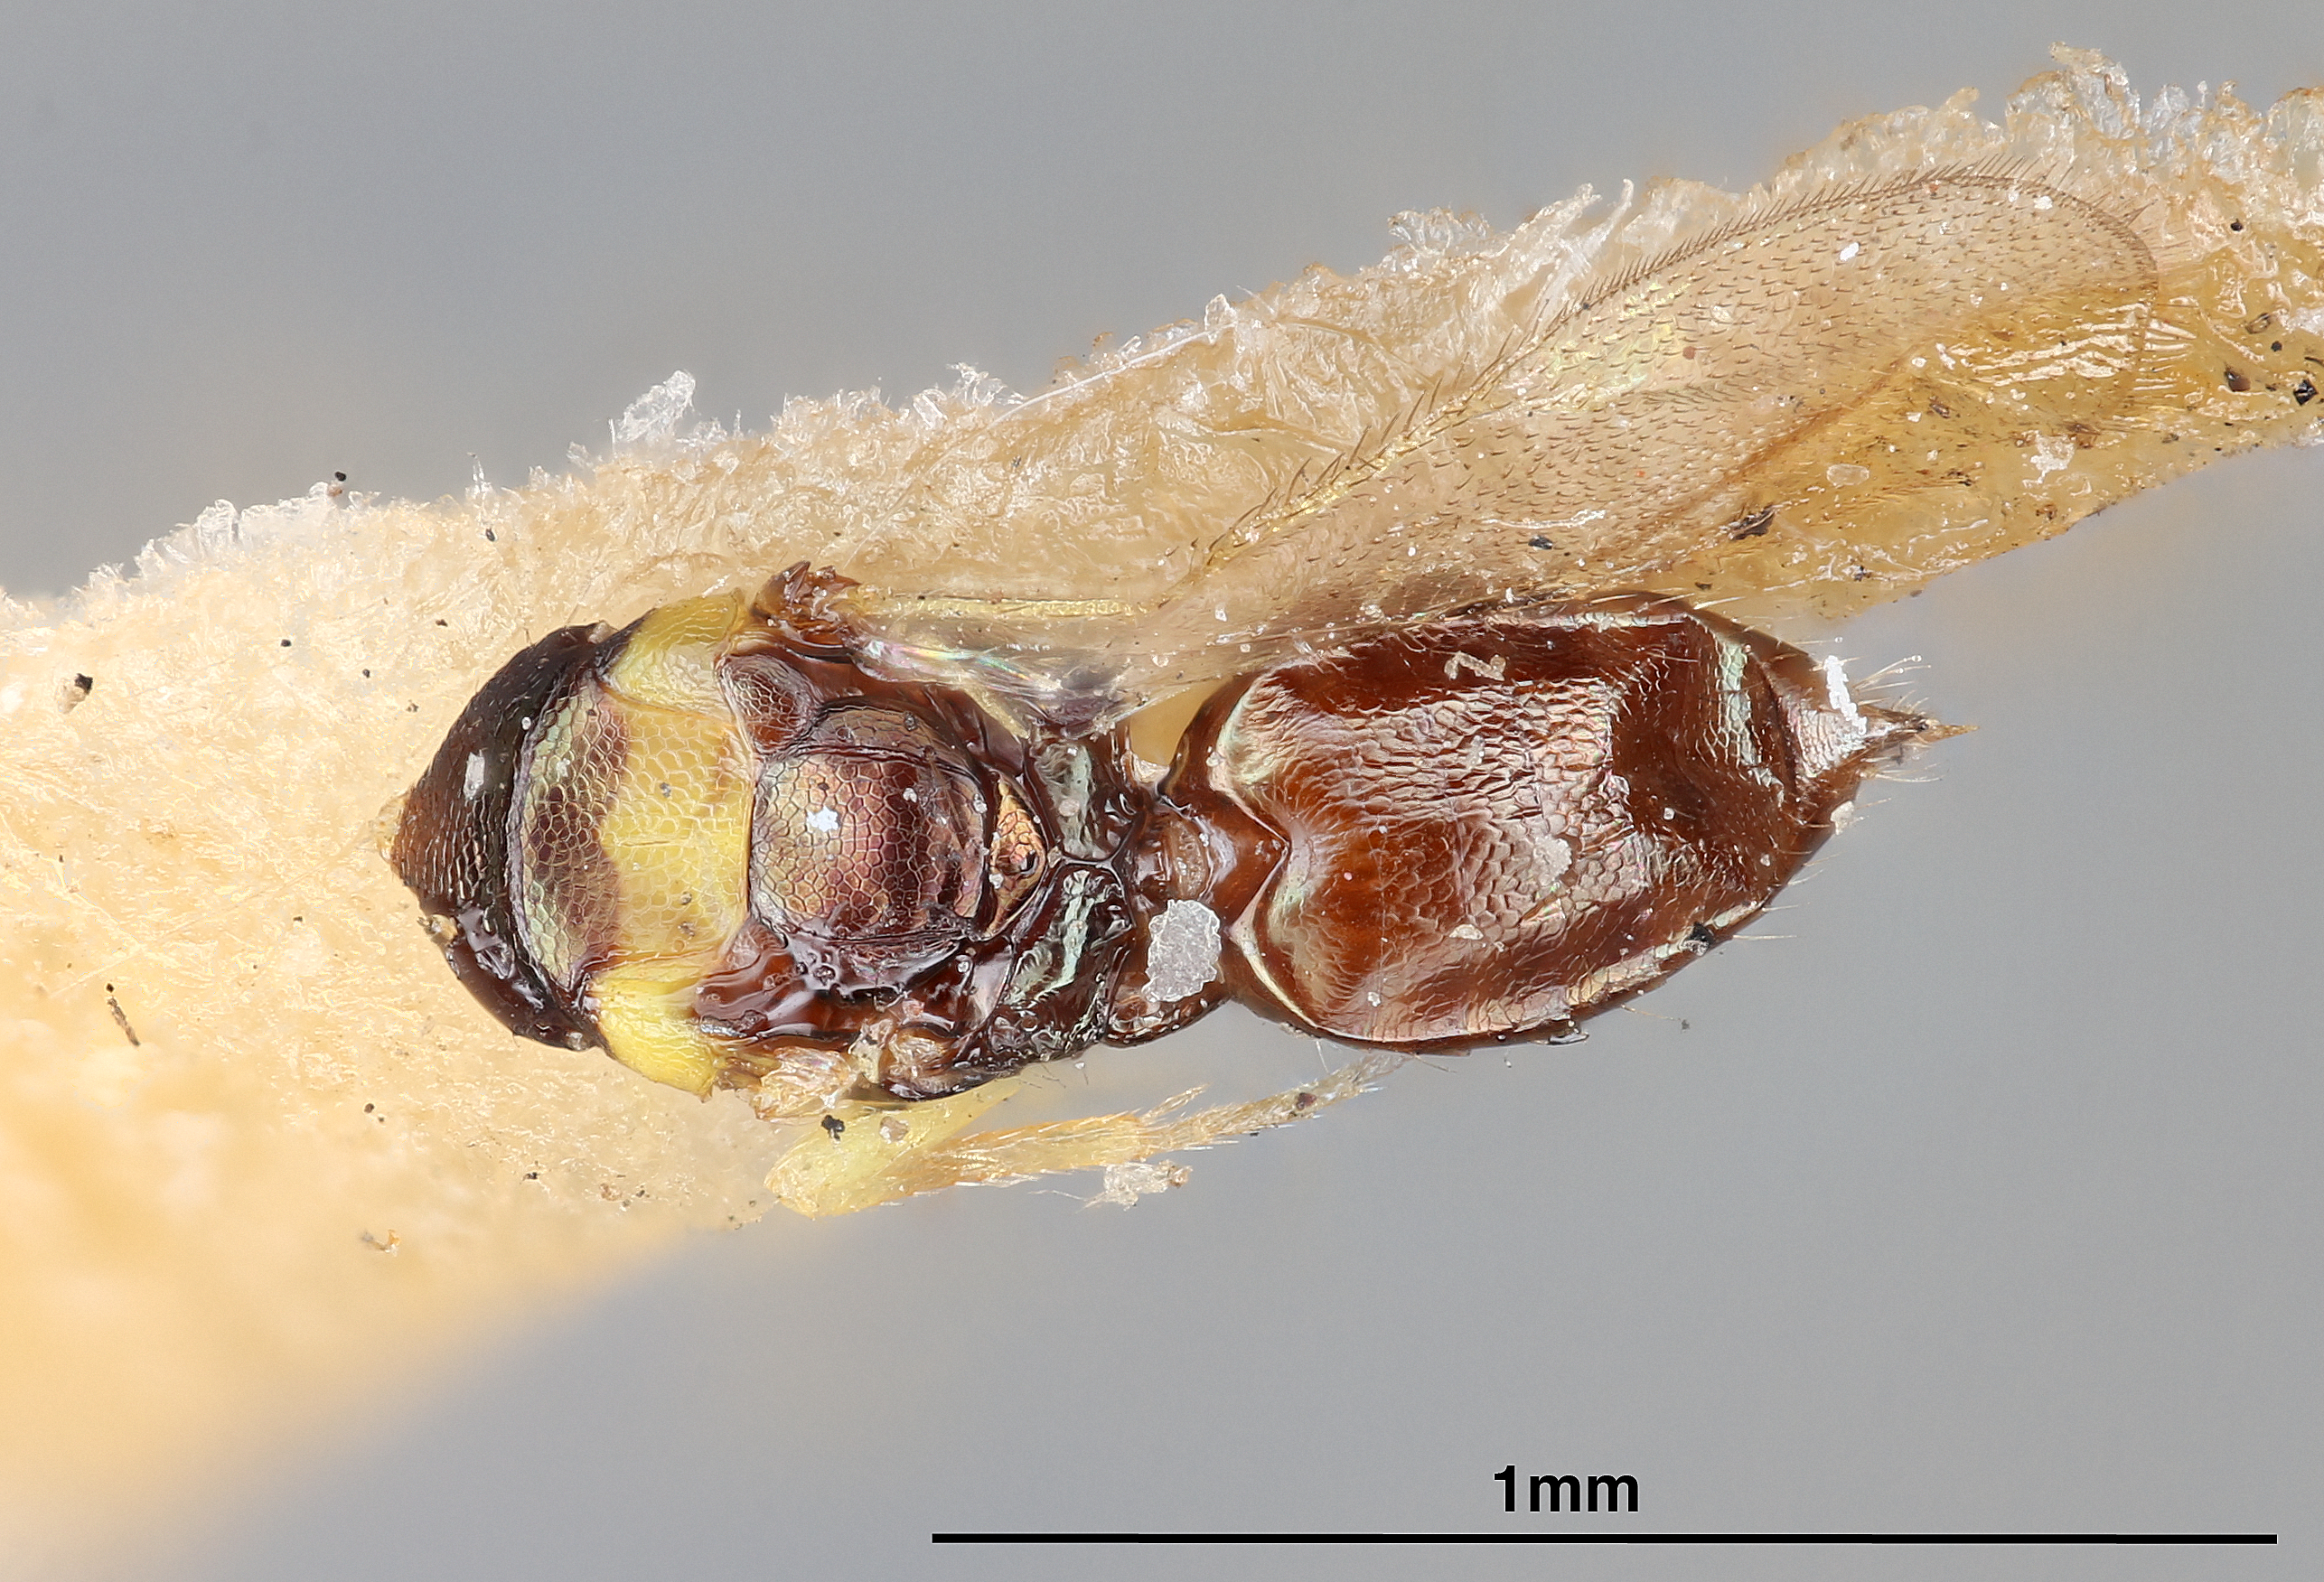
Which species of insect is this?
Pseudiglyphomyia cinctithorax
